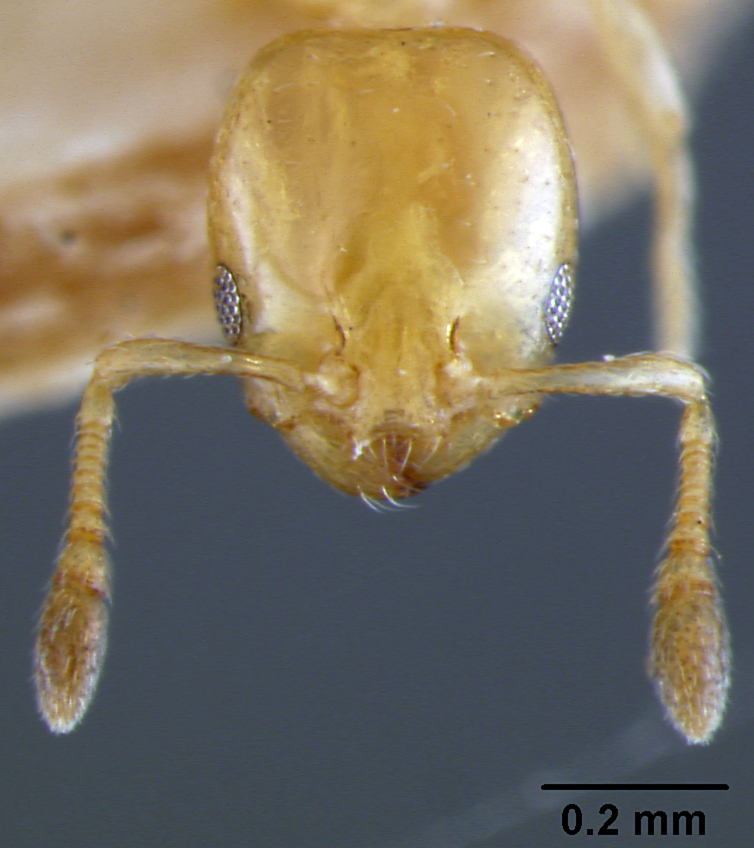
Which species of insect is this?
Xenomyrmex stolli
